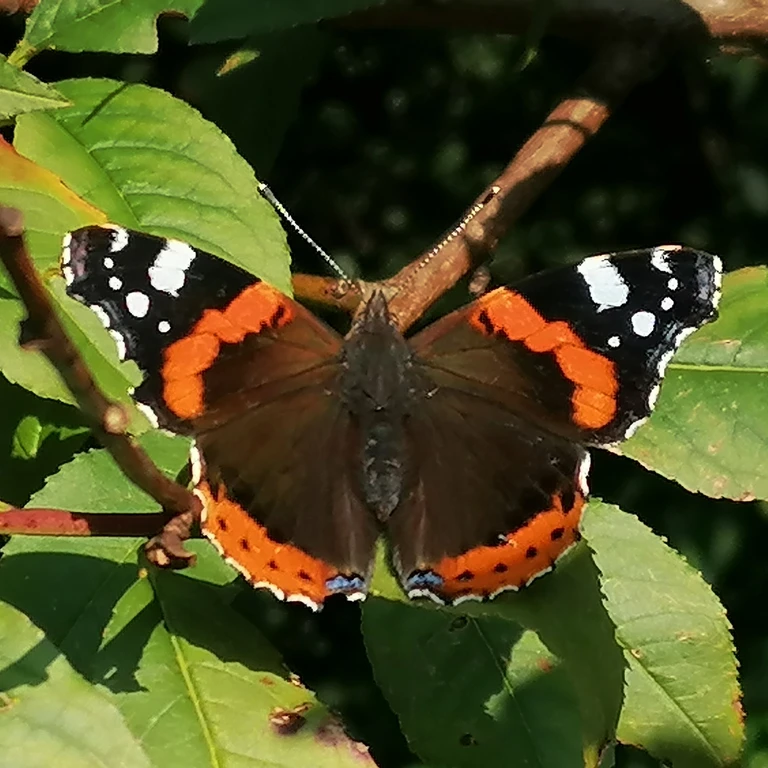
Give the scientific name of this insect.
Vanessa atalanta
